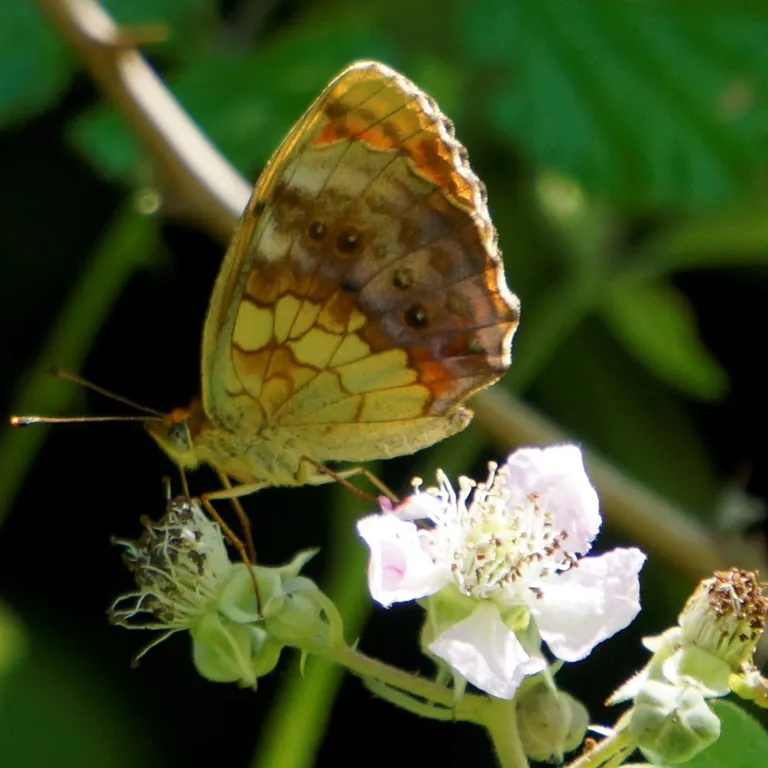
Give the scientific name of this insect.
Brenthis daphne
